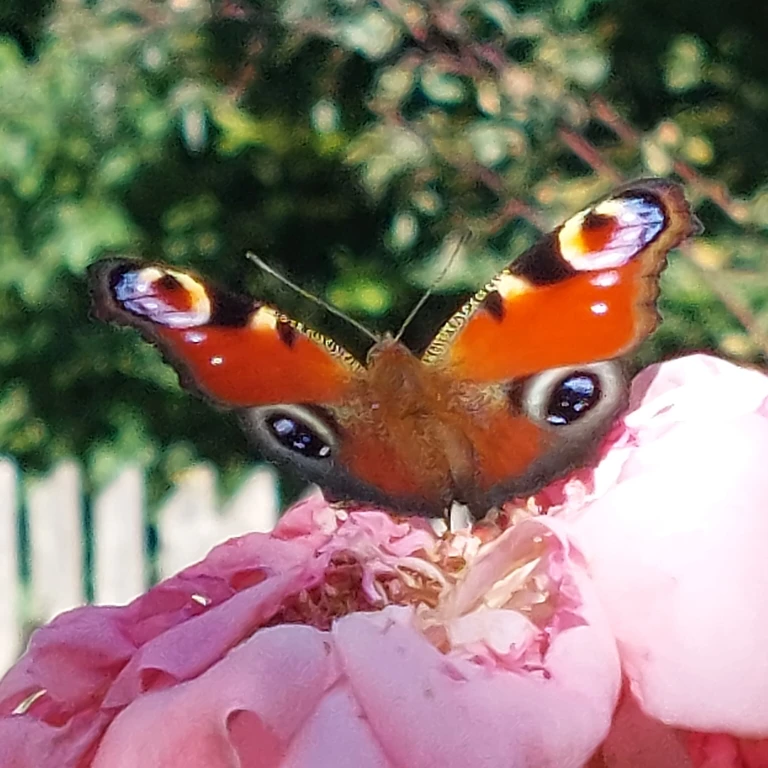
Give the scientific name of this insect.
Aglais io
